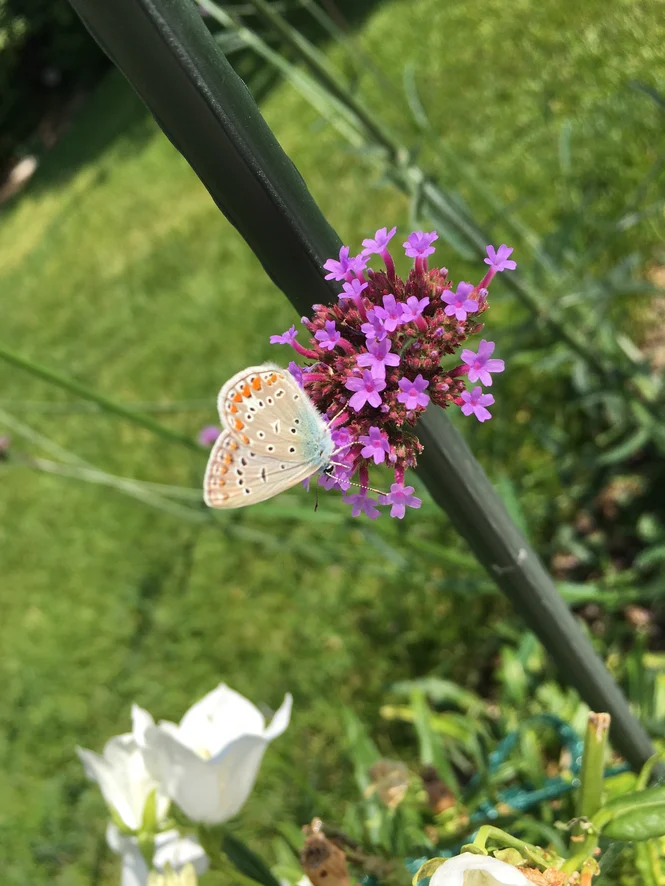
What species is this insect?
Polyommatus icarus
